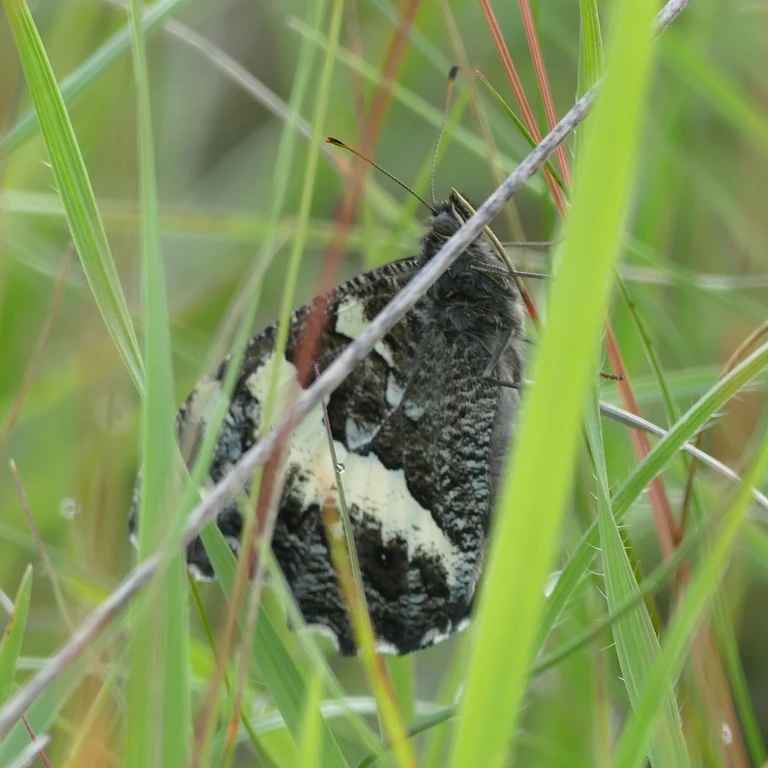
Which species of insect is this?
Brintesia circe
